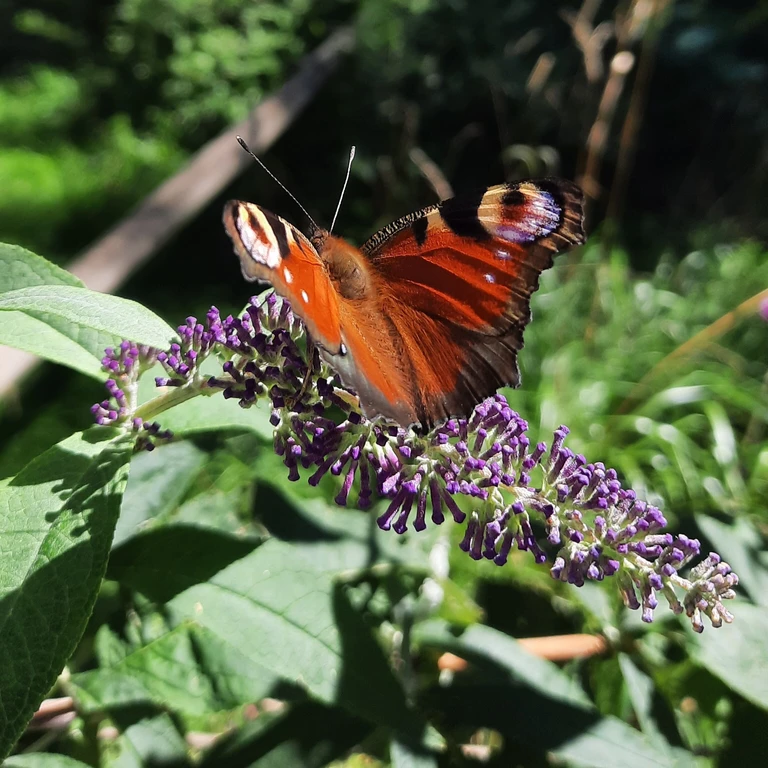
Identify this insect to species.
Aglais io
